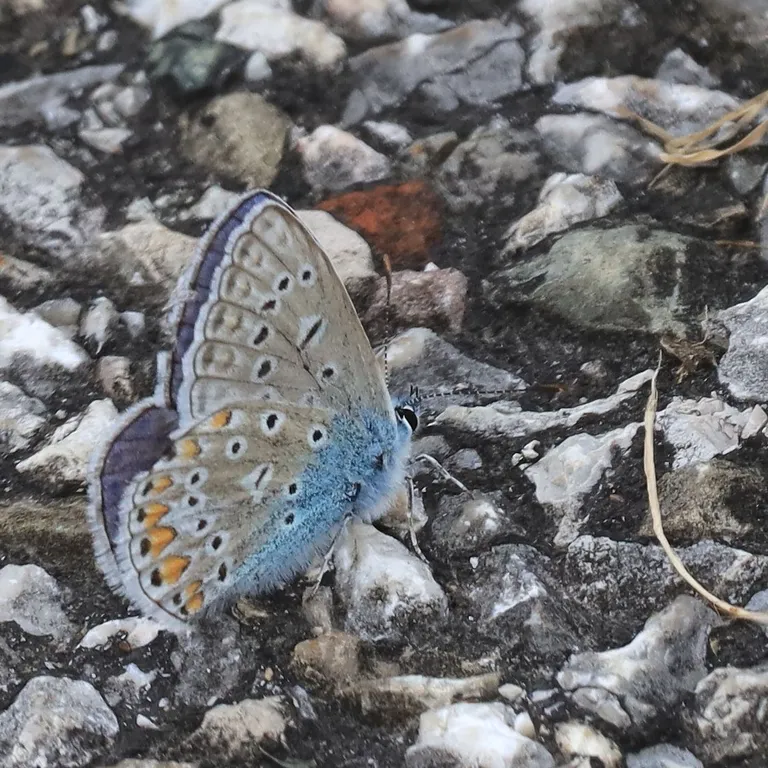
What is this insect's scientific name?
Polyommatus icarus
